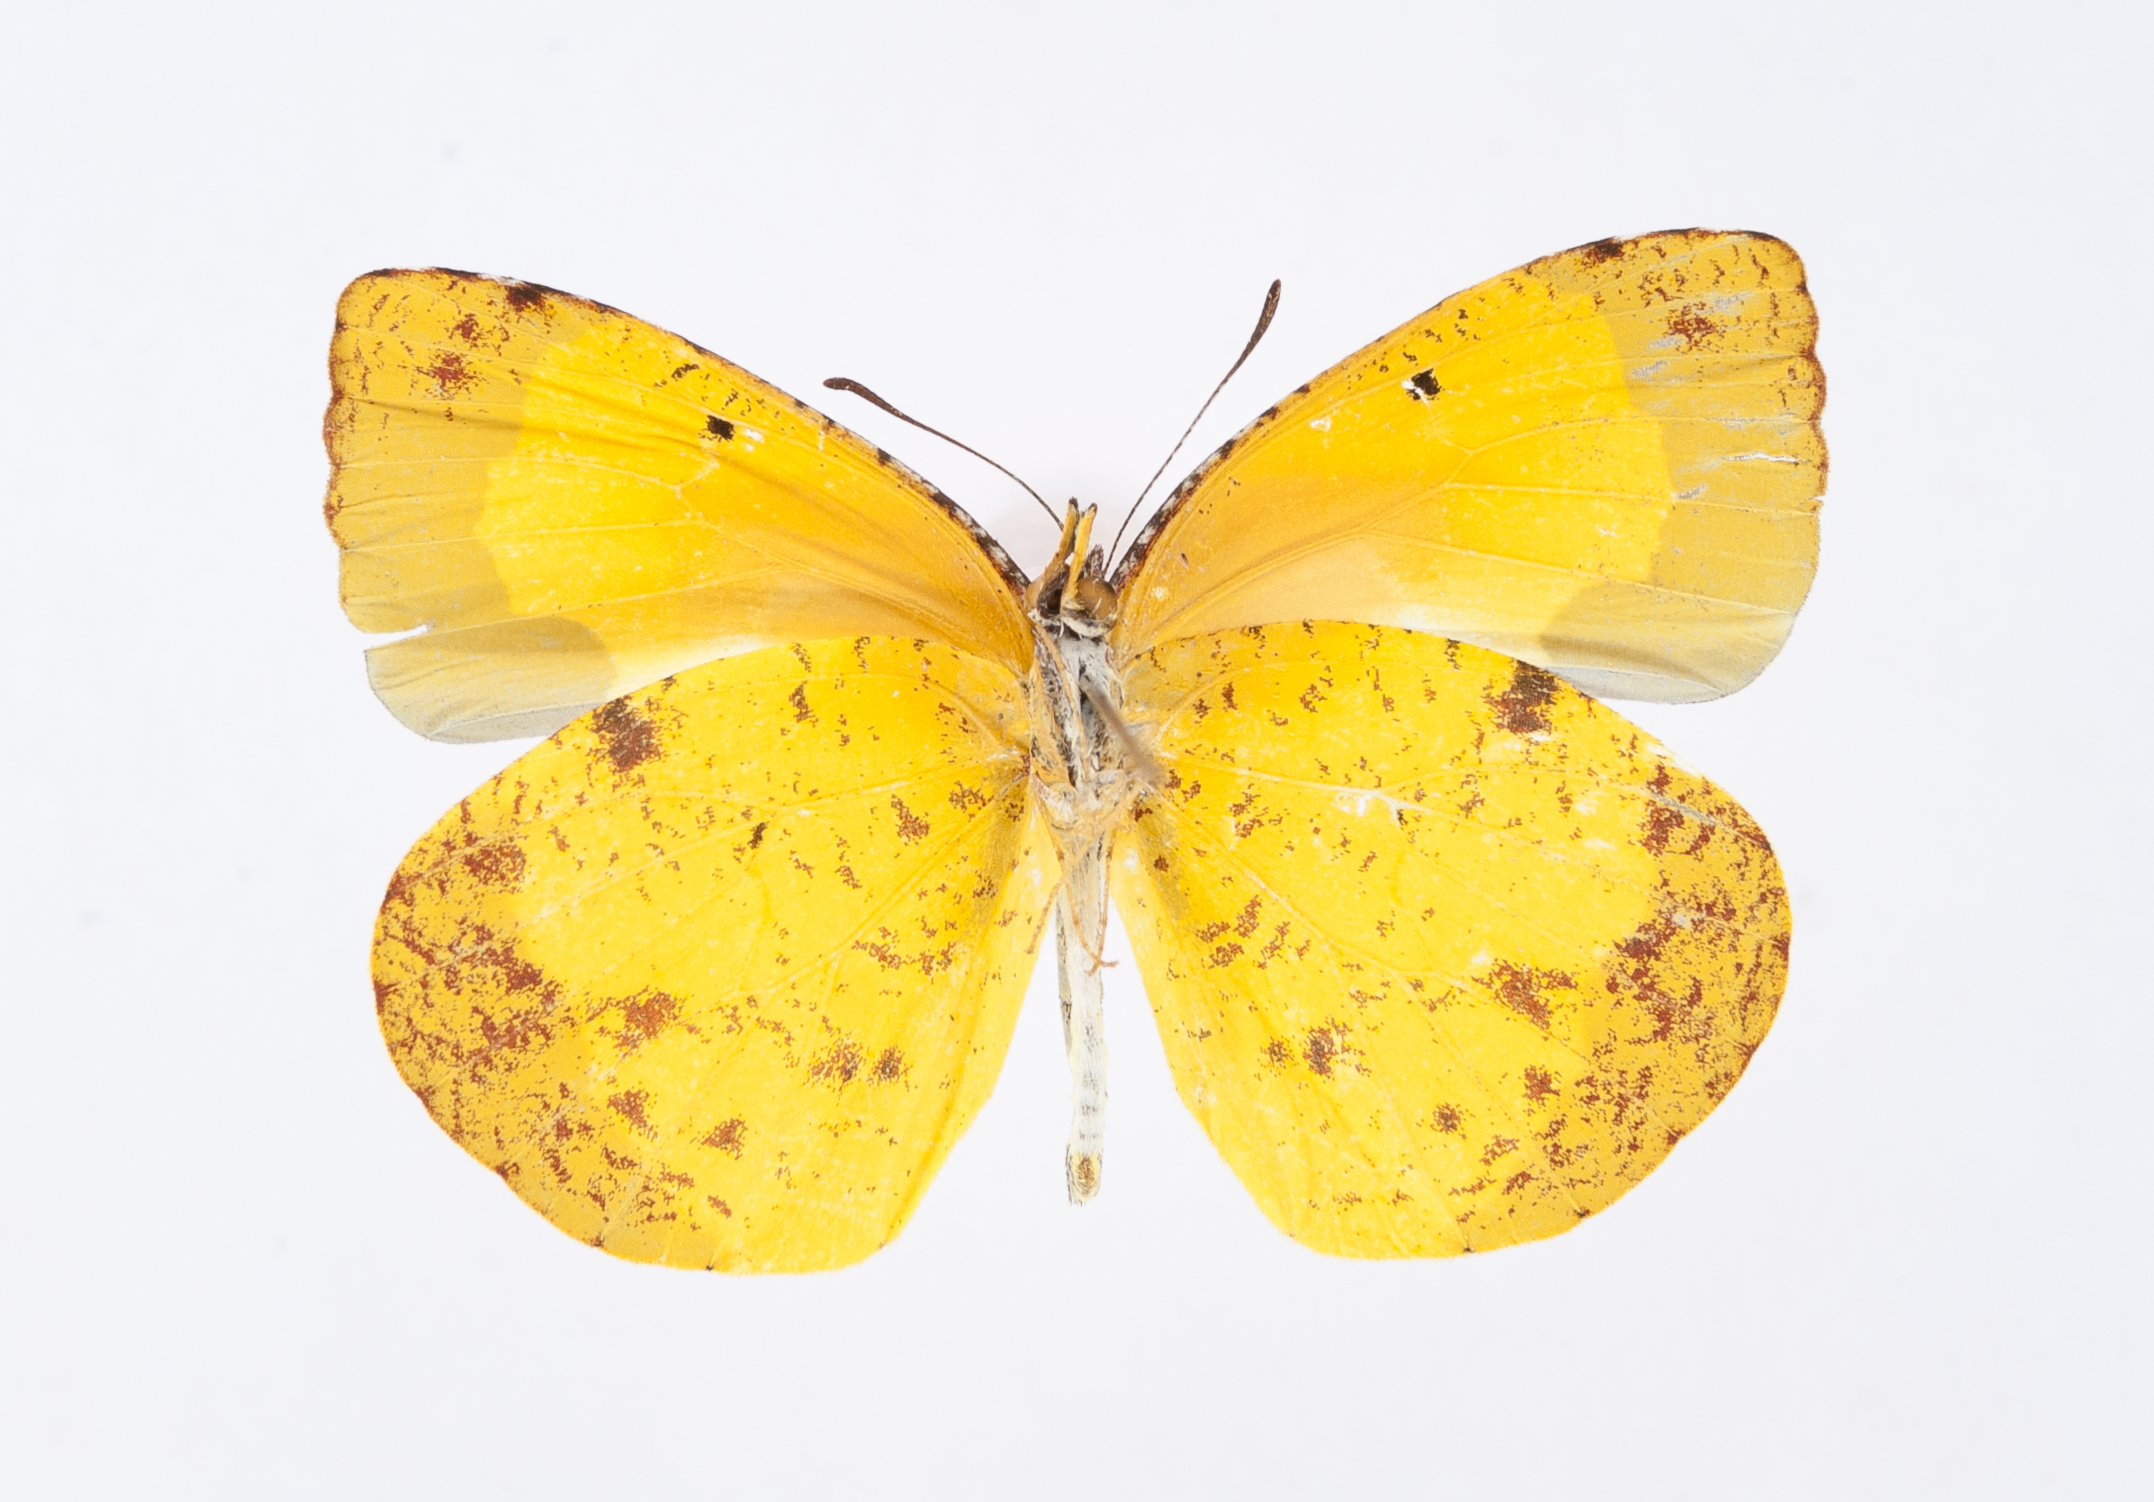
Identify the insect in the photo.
Eurema adamsi
